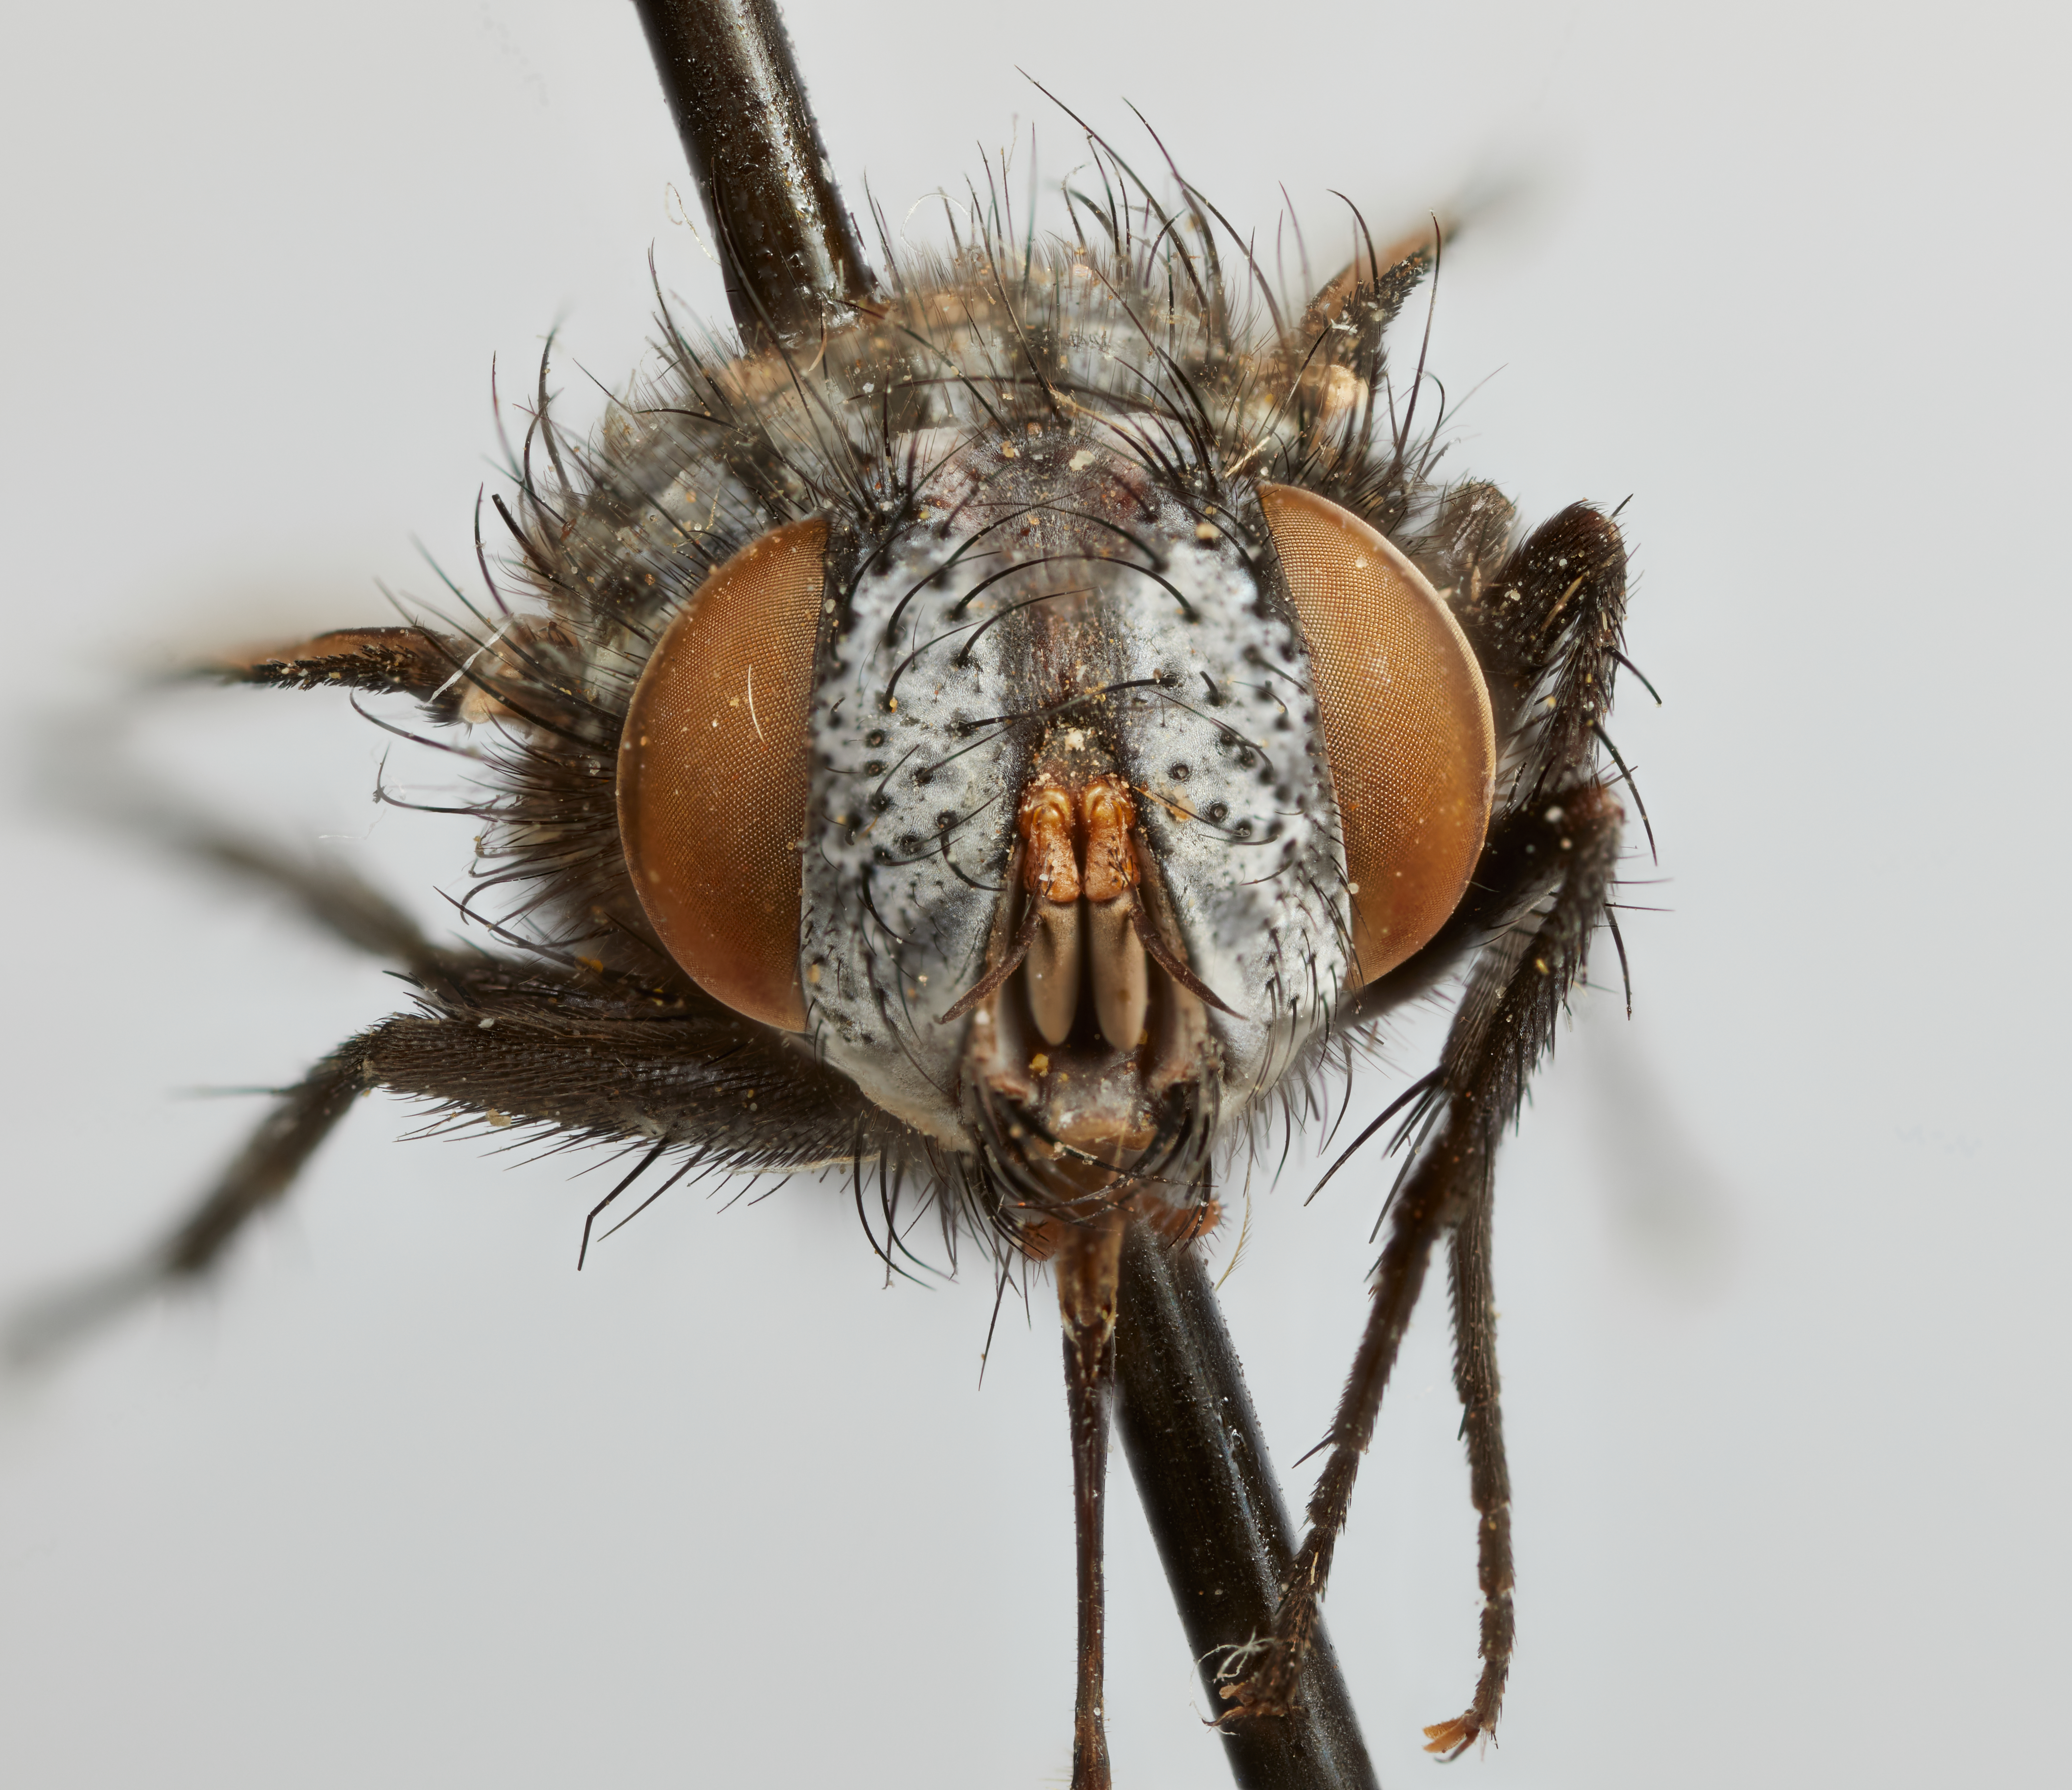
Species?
Araucosimus bullocki
